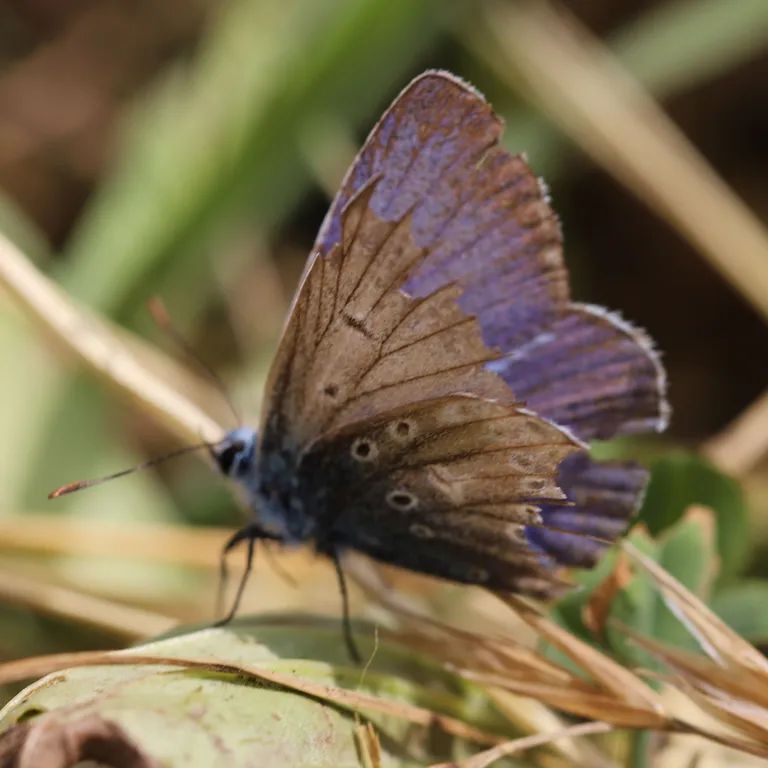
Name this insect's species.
Polyommatus icarus
